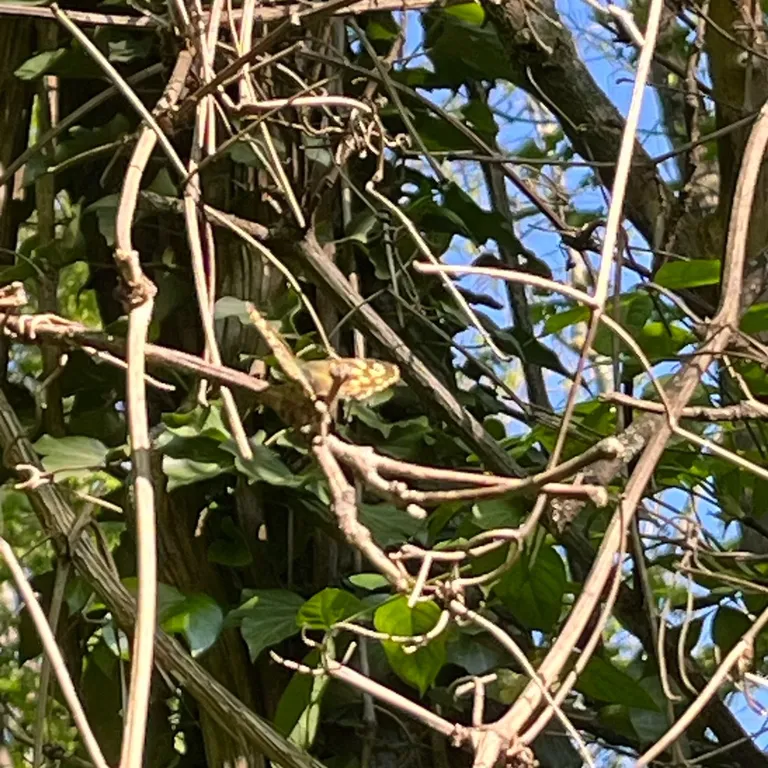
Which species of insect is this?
Pararge aegeria
